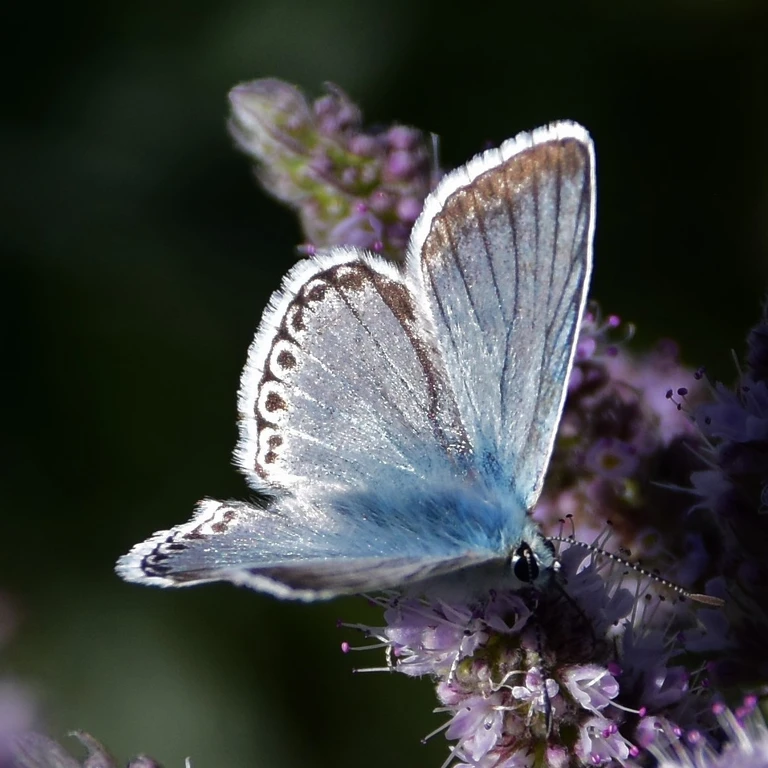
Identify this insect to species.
Lysandra coridon
